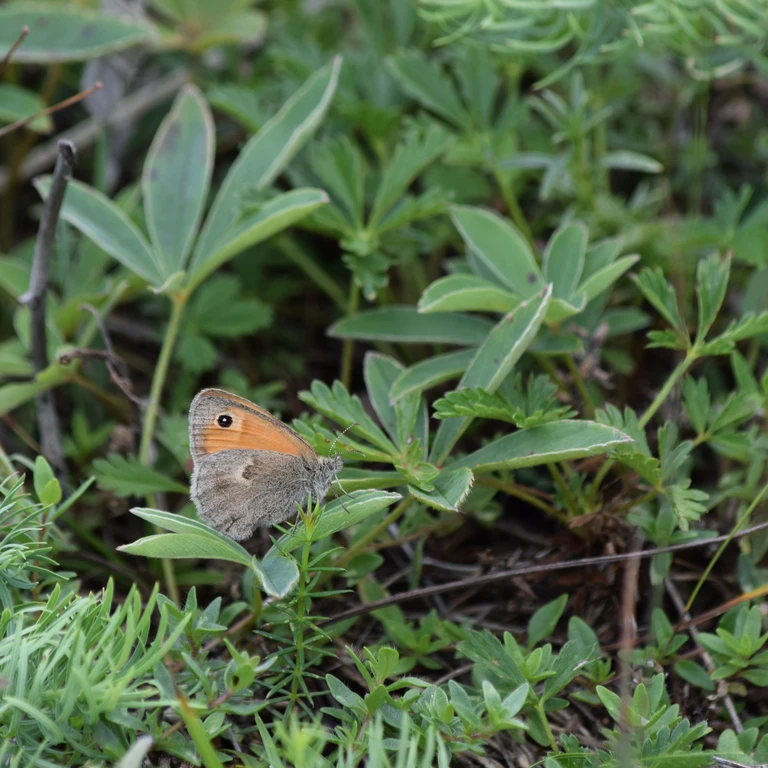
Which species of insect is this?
Coenonympha pamphilus
